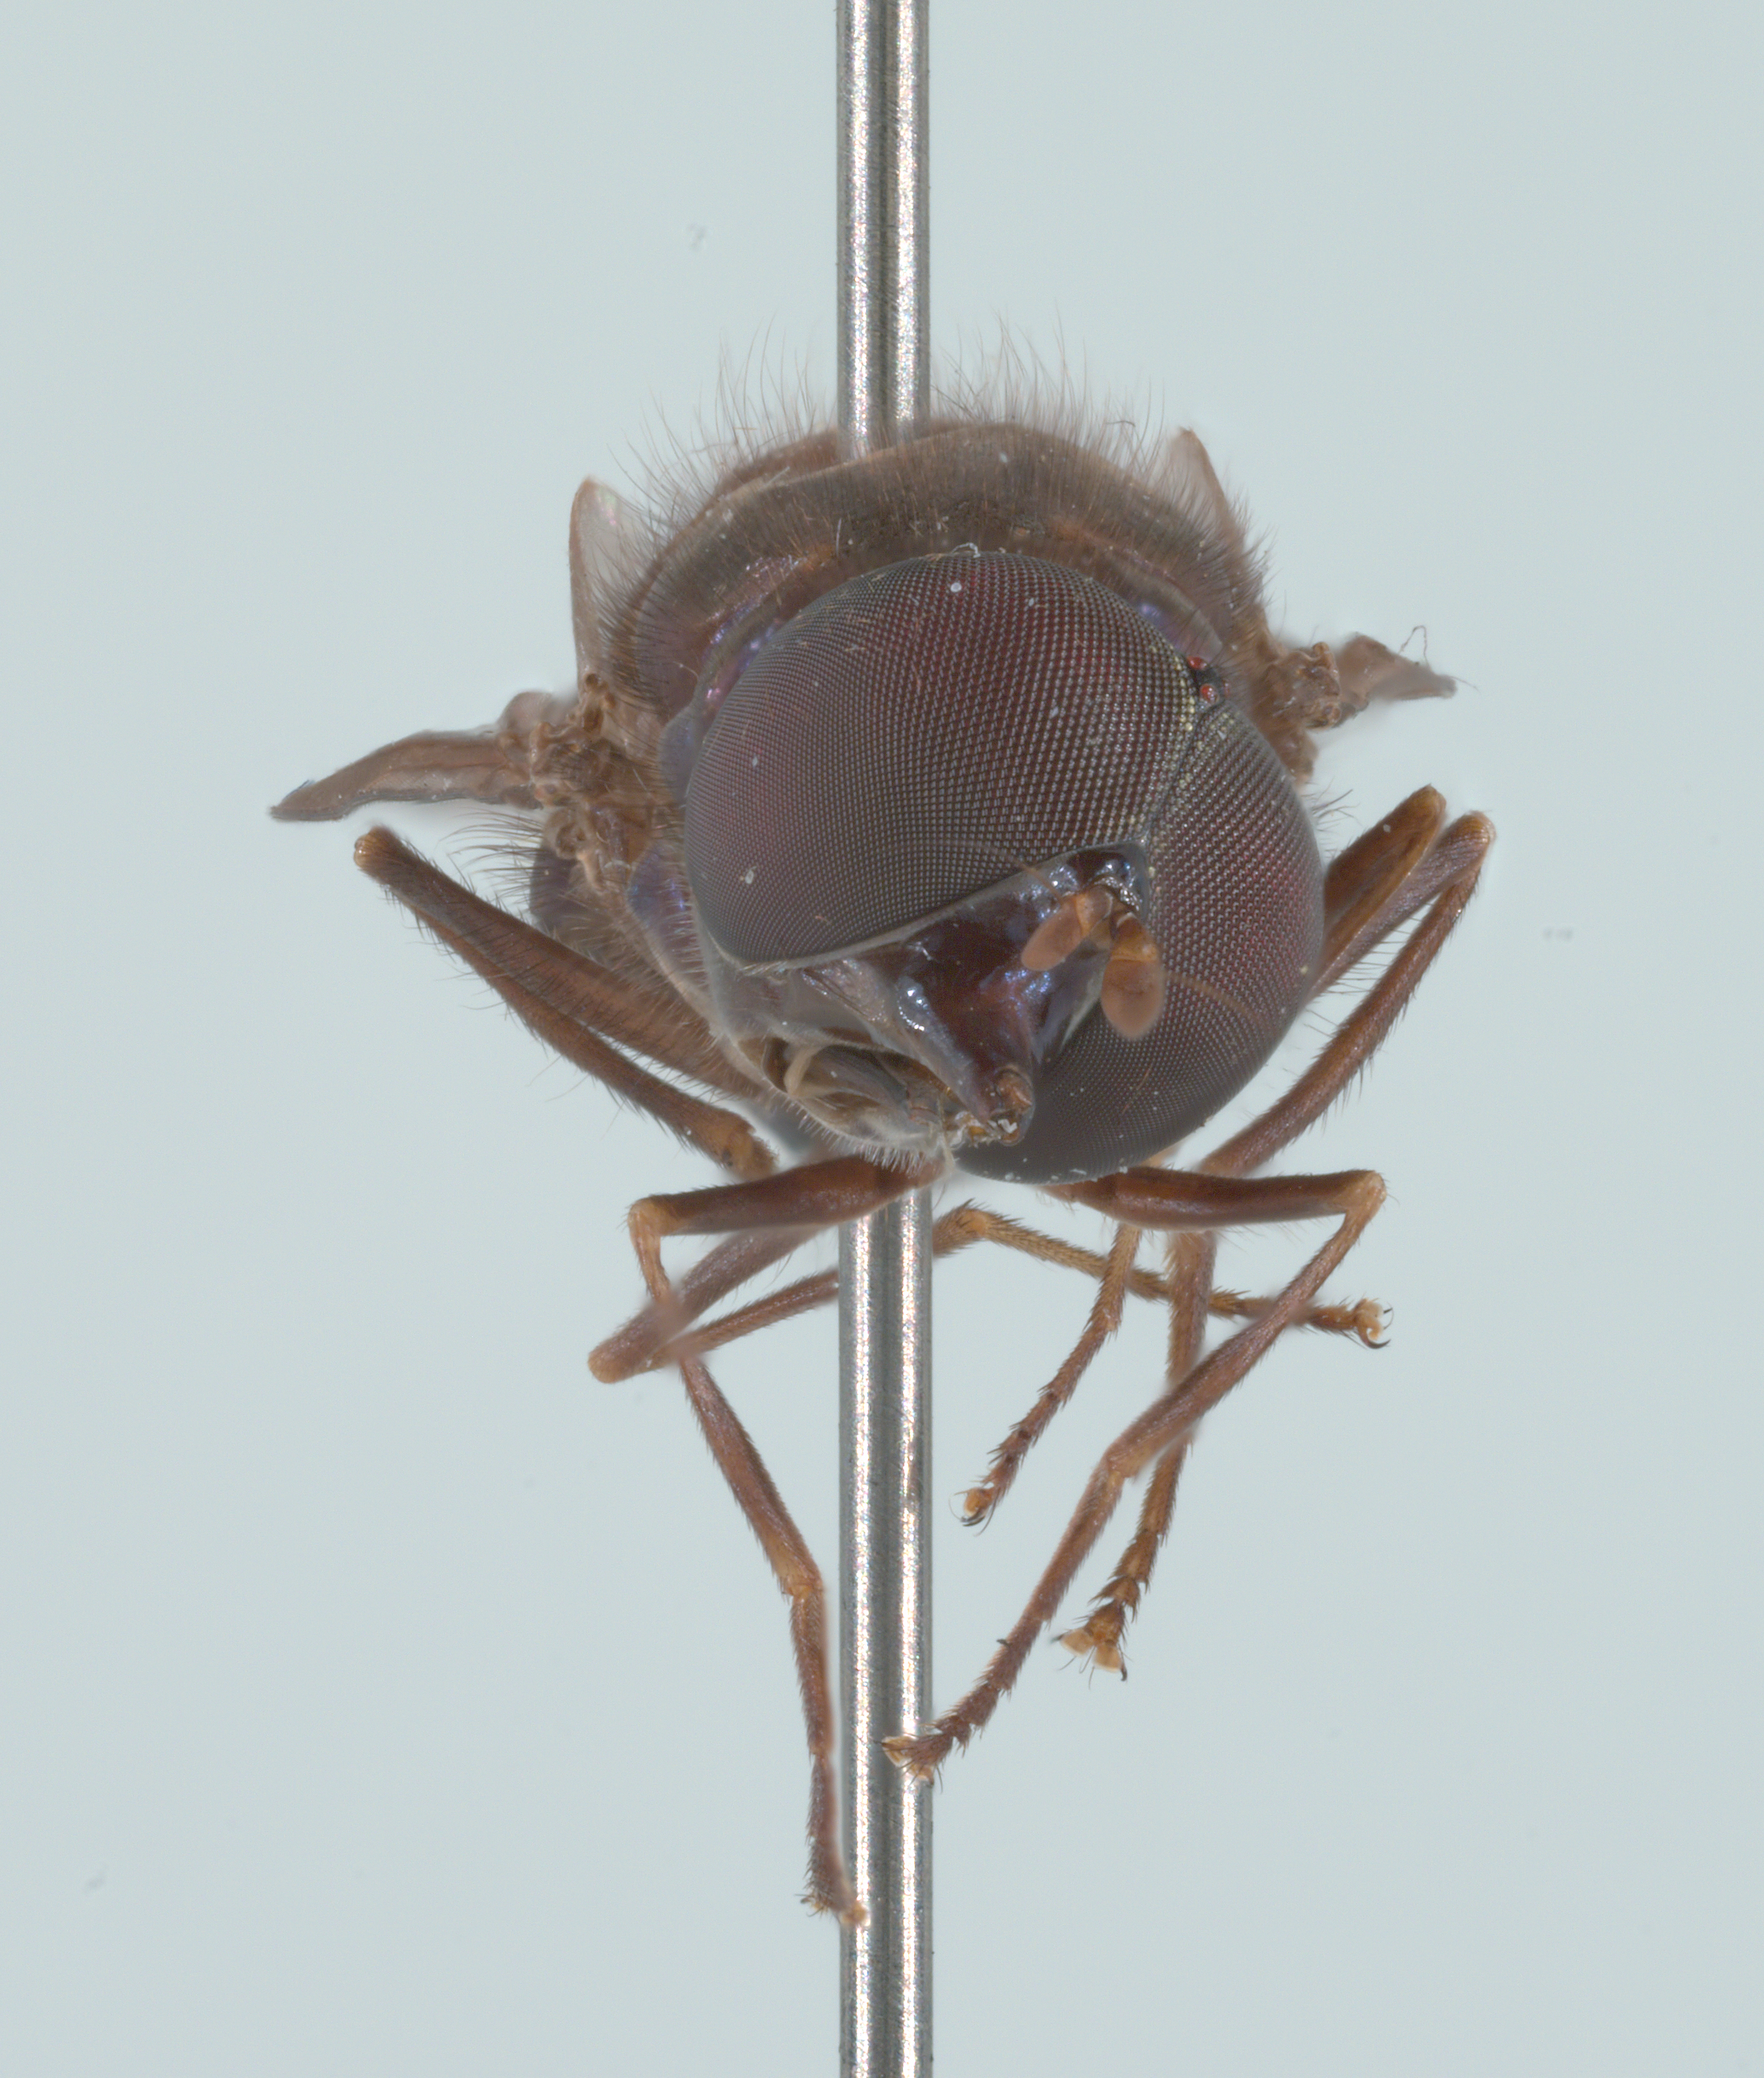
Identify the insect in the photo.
Rhingia cyanoprora
